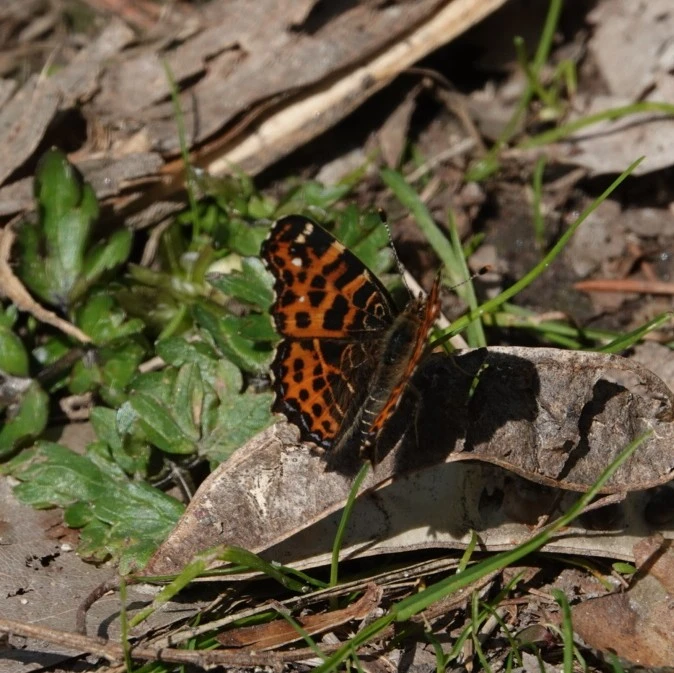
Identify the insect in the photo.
Araschnia levana
